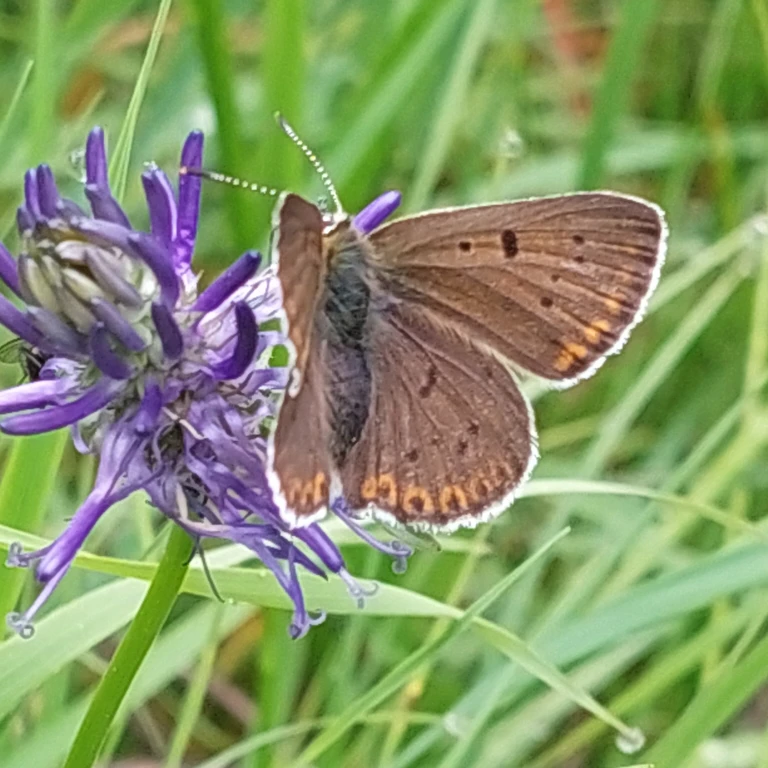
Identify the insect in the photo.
Lycaena tityrus (also Loweia tityrus)
